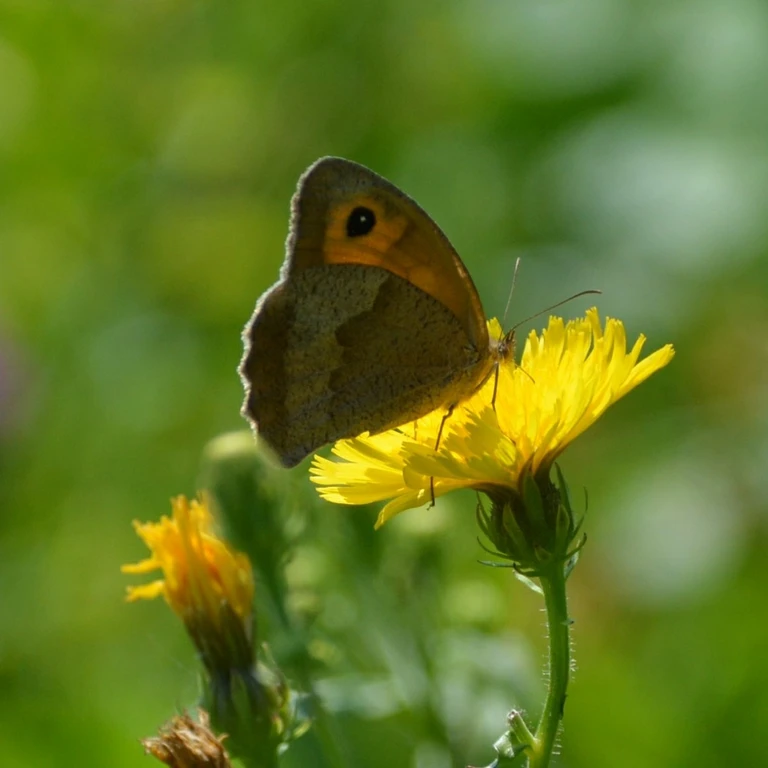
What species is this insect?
Maniola jurtina
